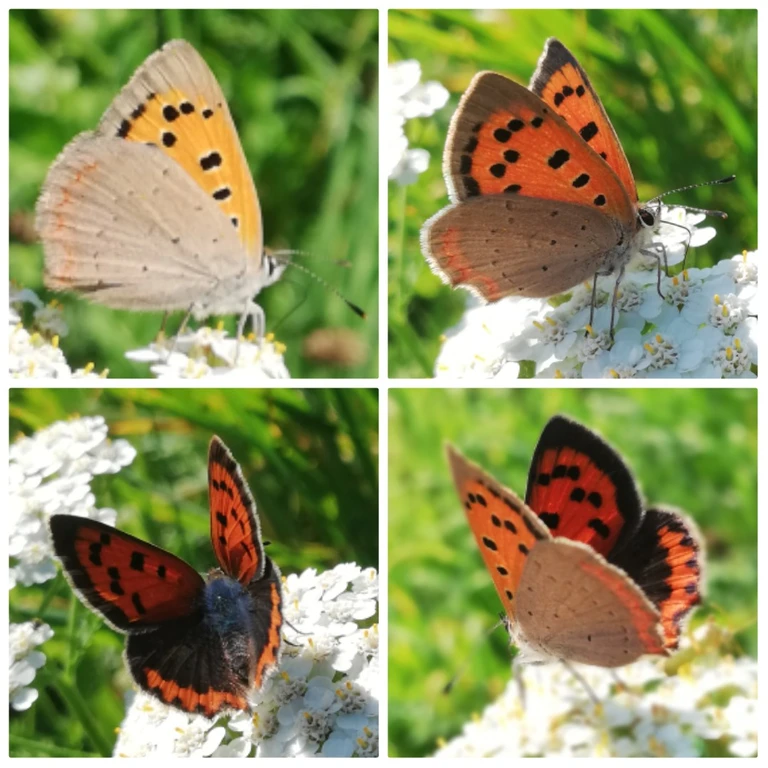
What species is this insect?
Lycaena phlaeas
